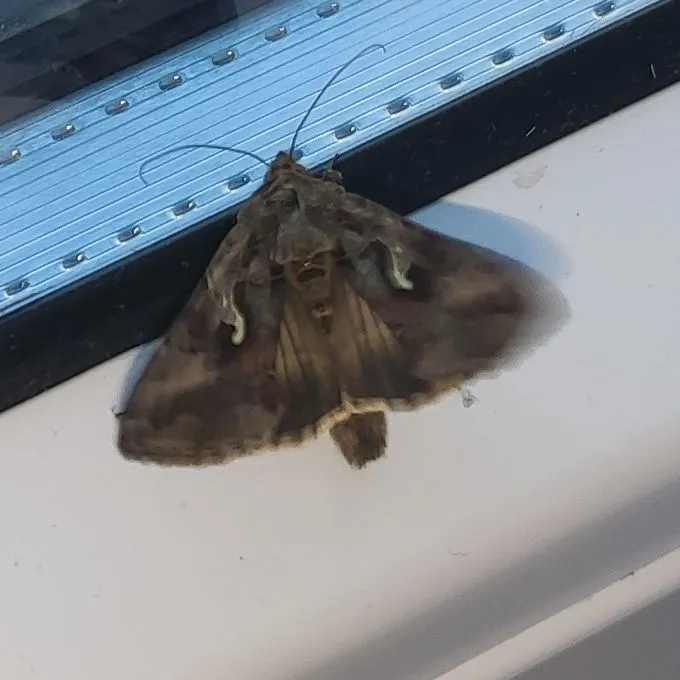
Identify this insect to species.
Autographa gamma
